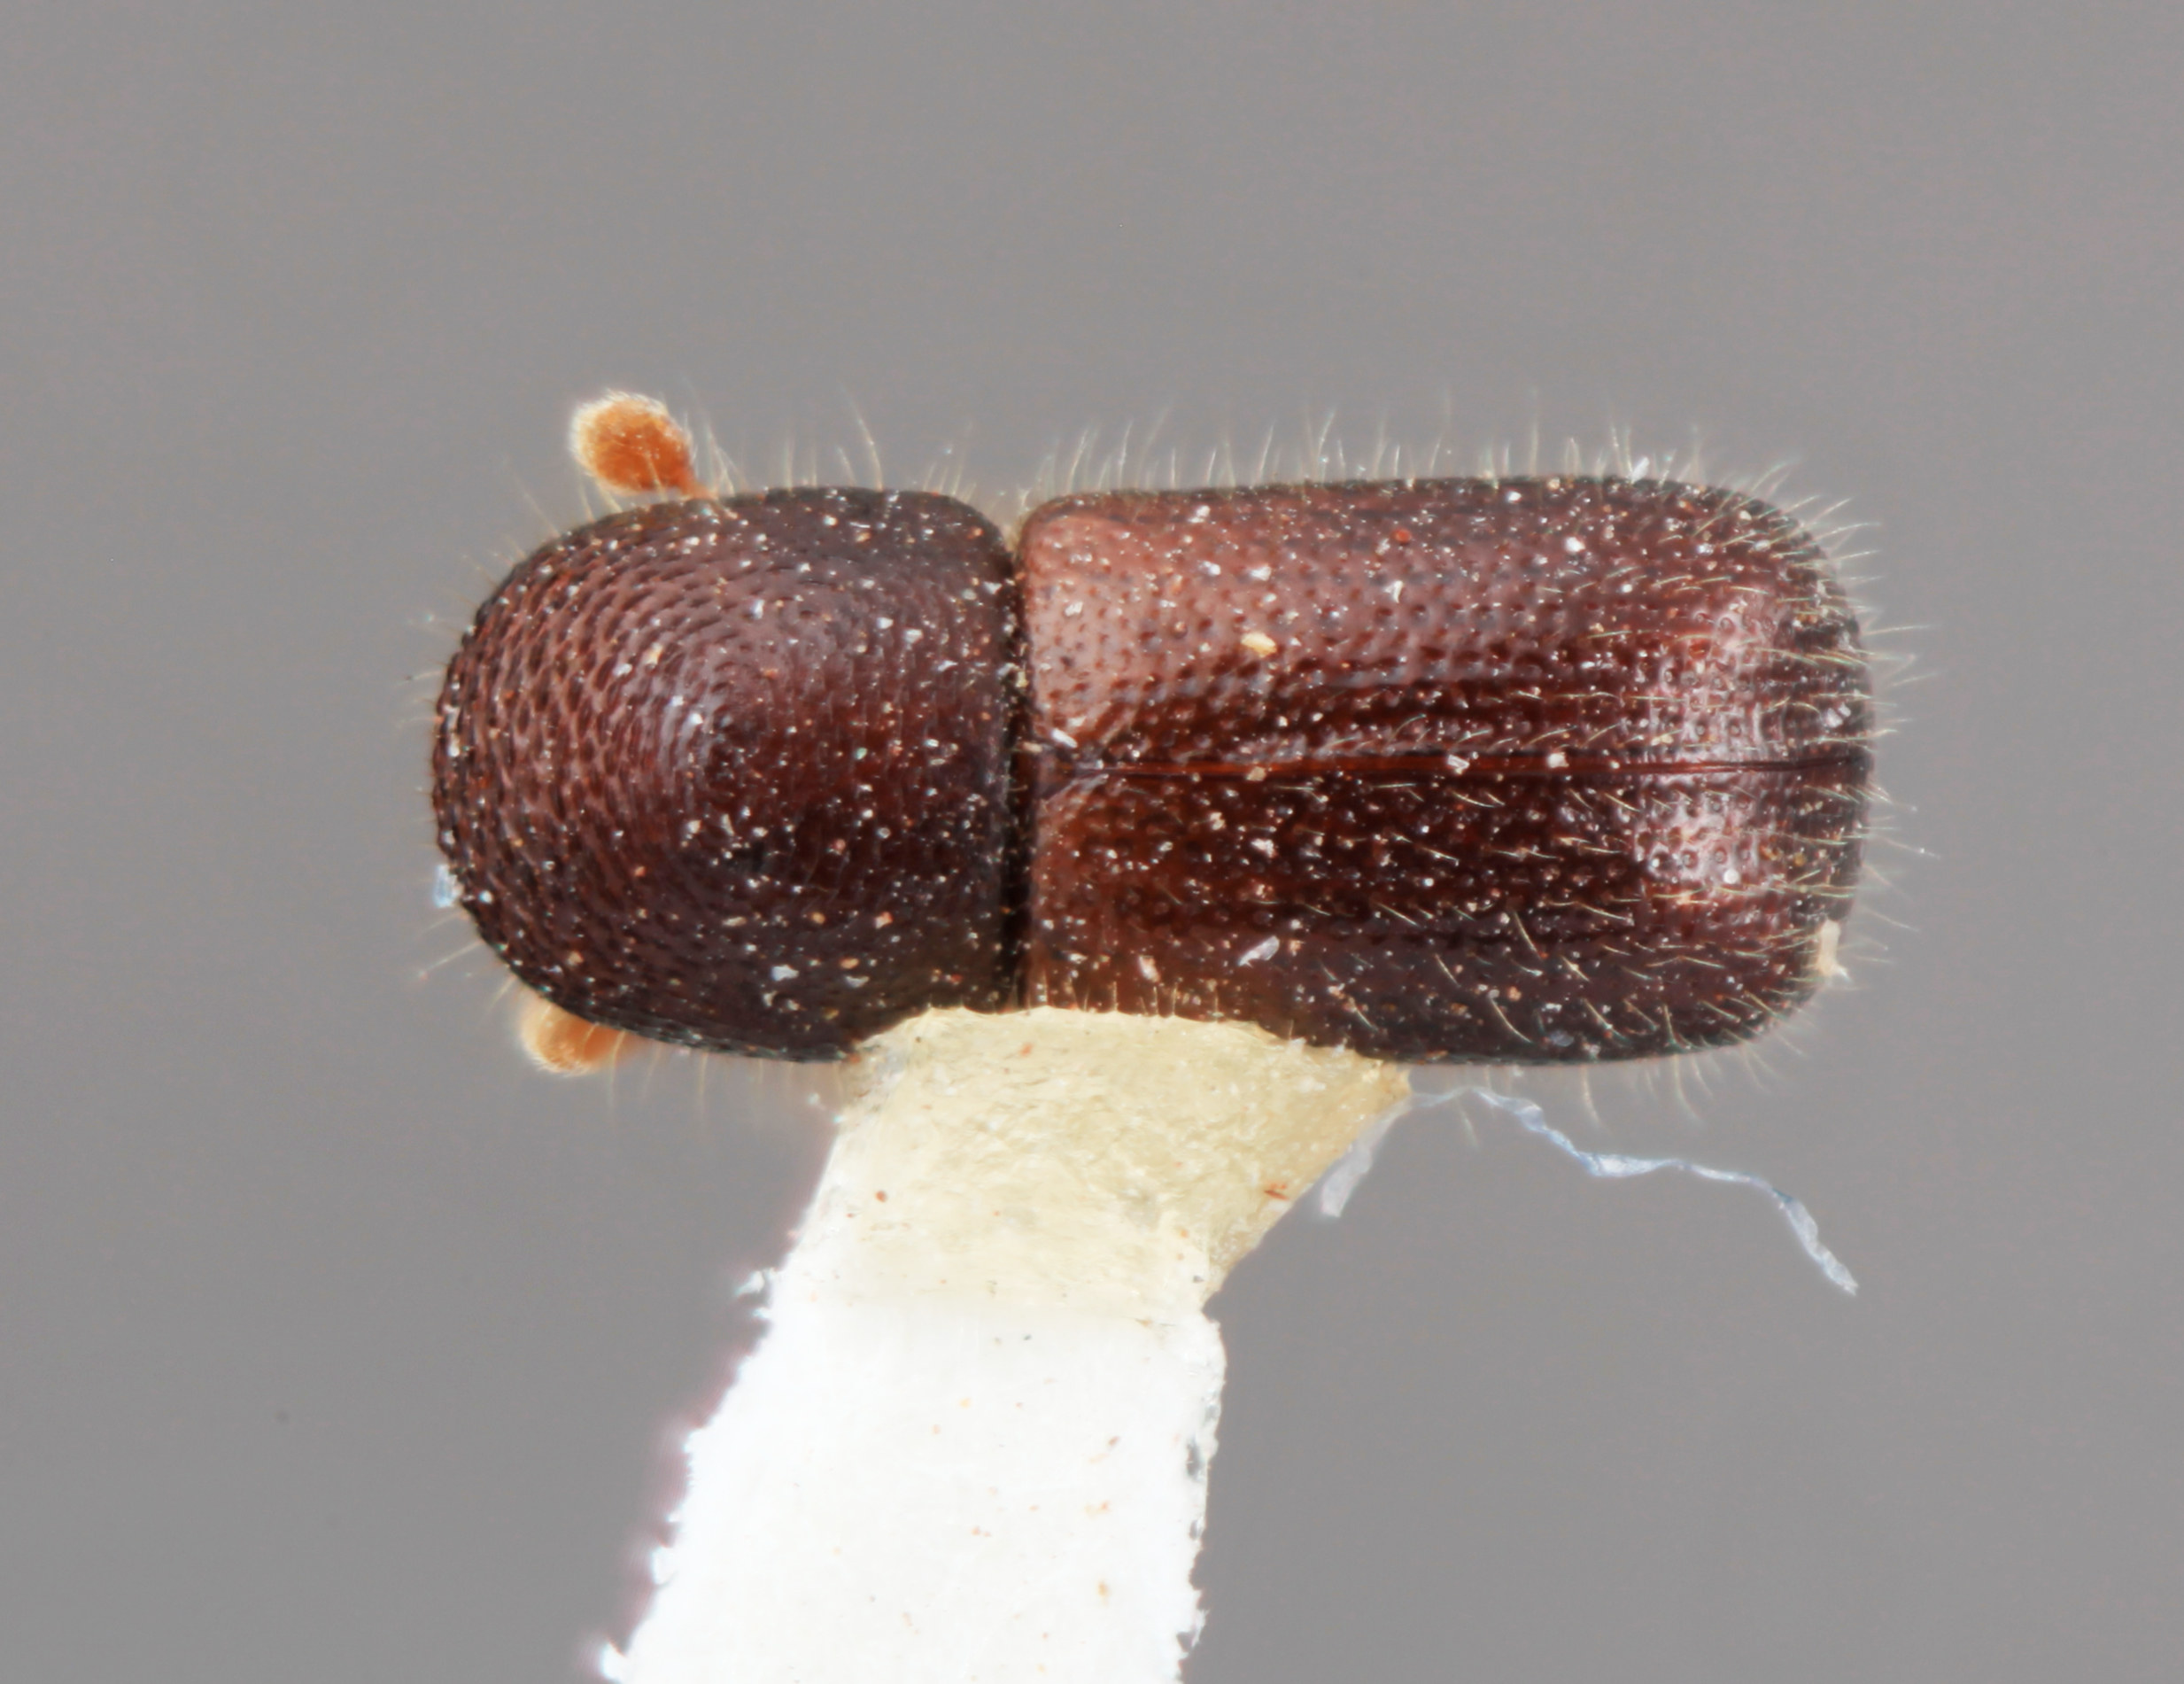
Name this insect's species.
Xyleborus devexus
